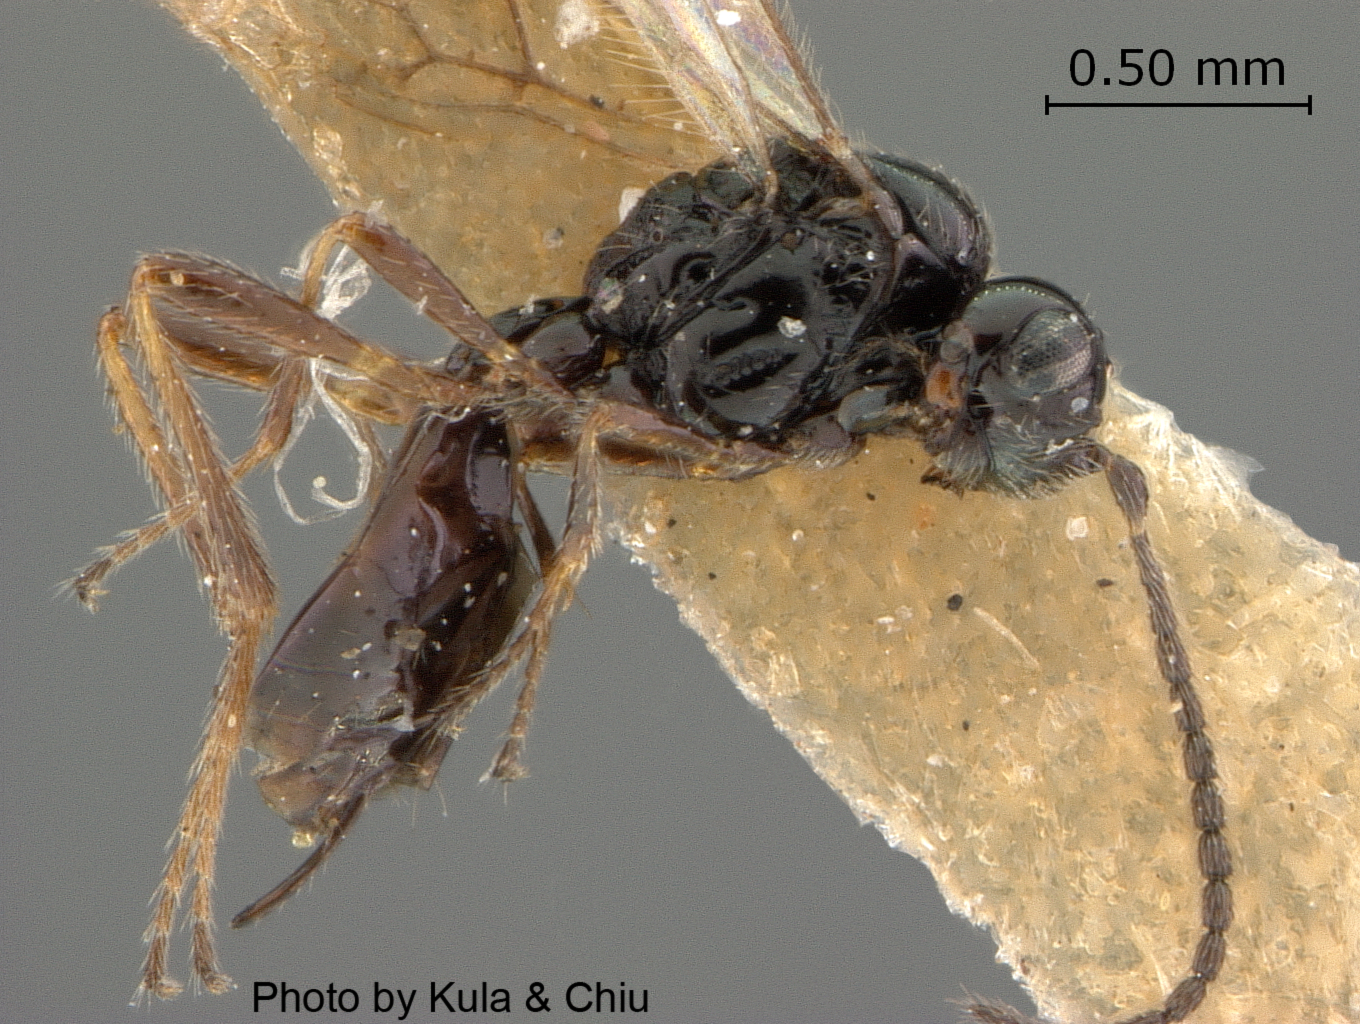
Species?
Synaldis alfalfae
